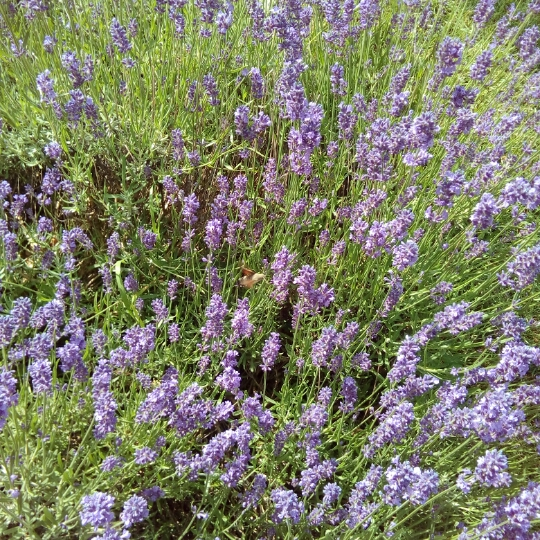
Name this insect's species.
Macroglossum stellatarum
